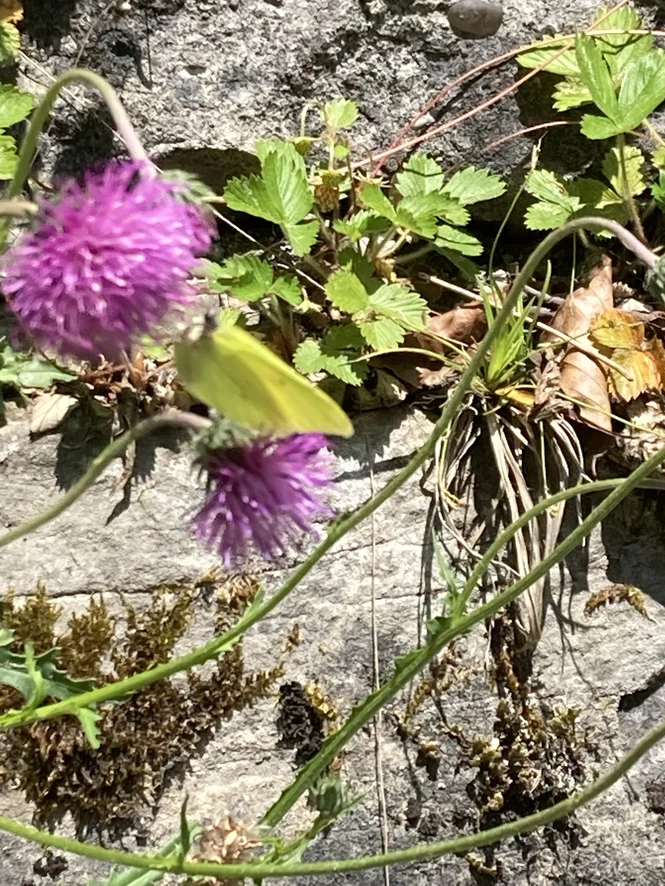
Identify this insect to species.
Gonepteryx rhamni
